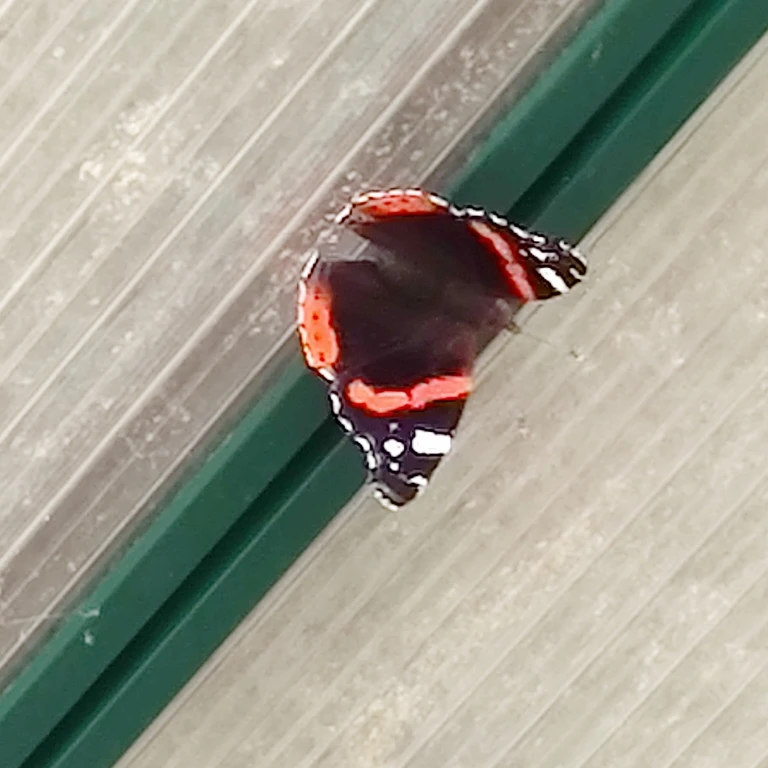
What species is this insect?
Vanessa atalanta
